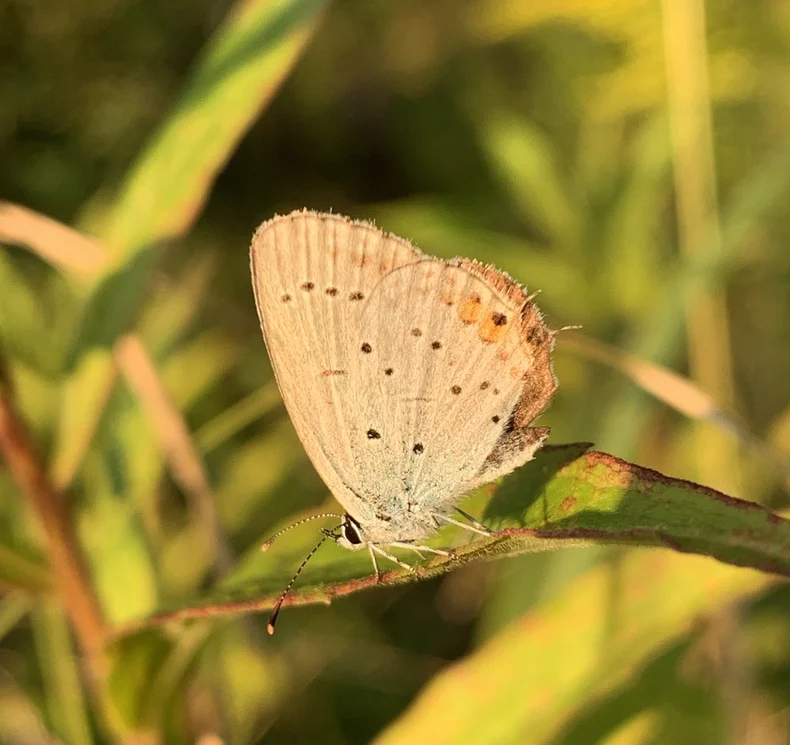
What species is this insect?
Cupido argiades (also Elkalyce argiades)
